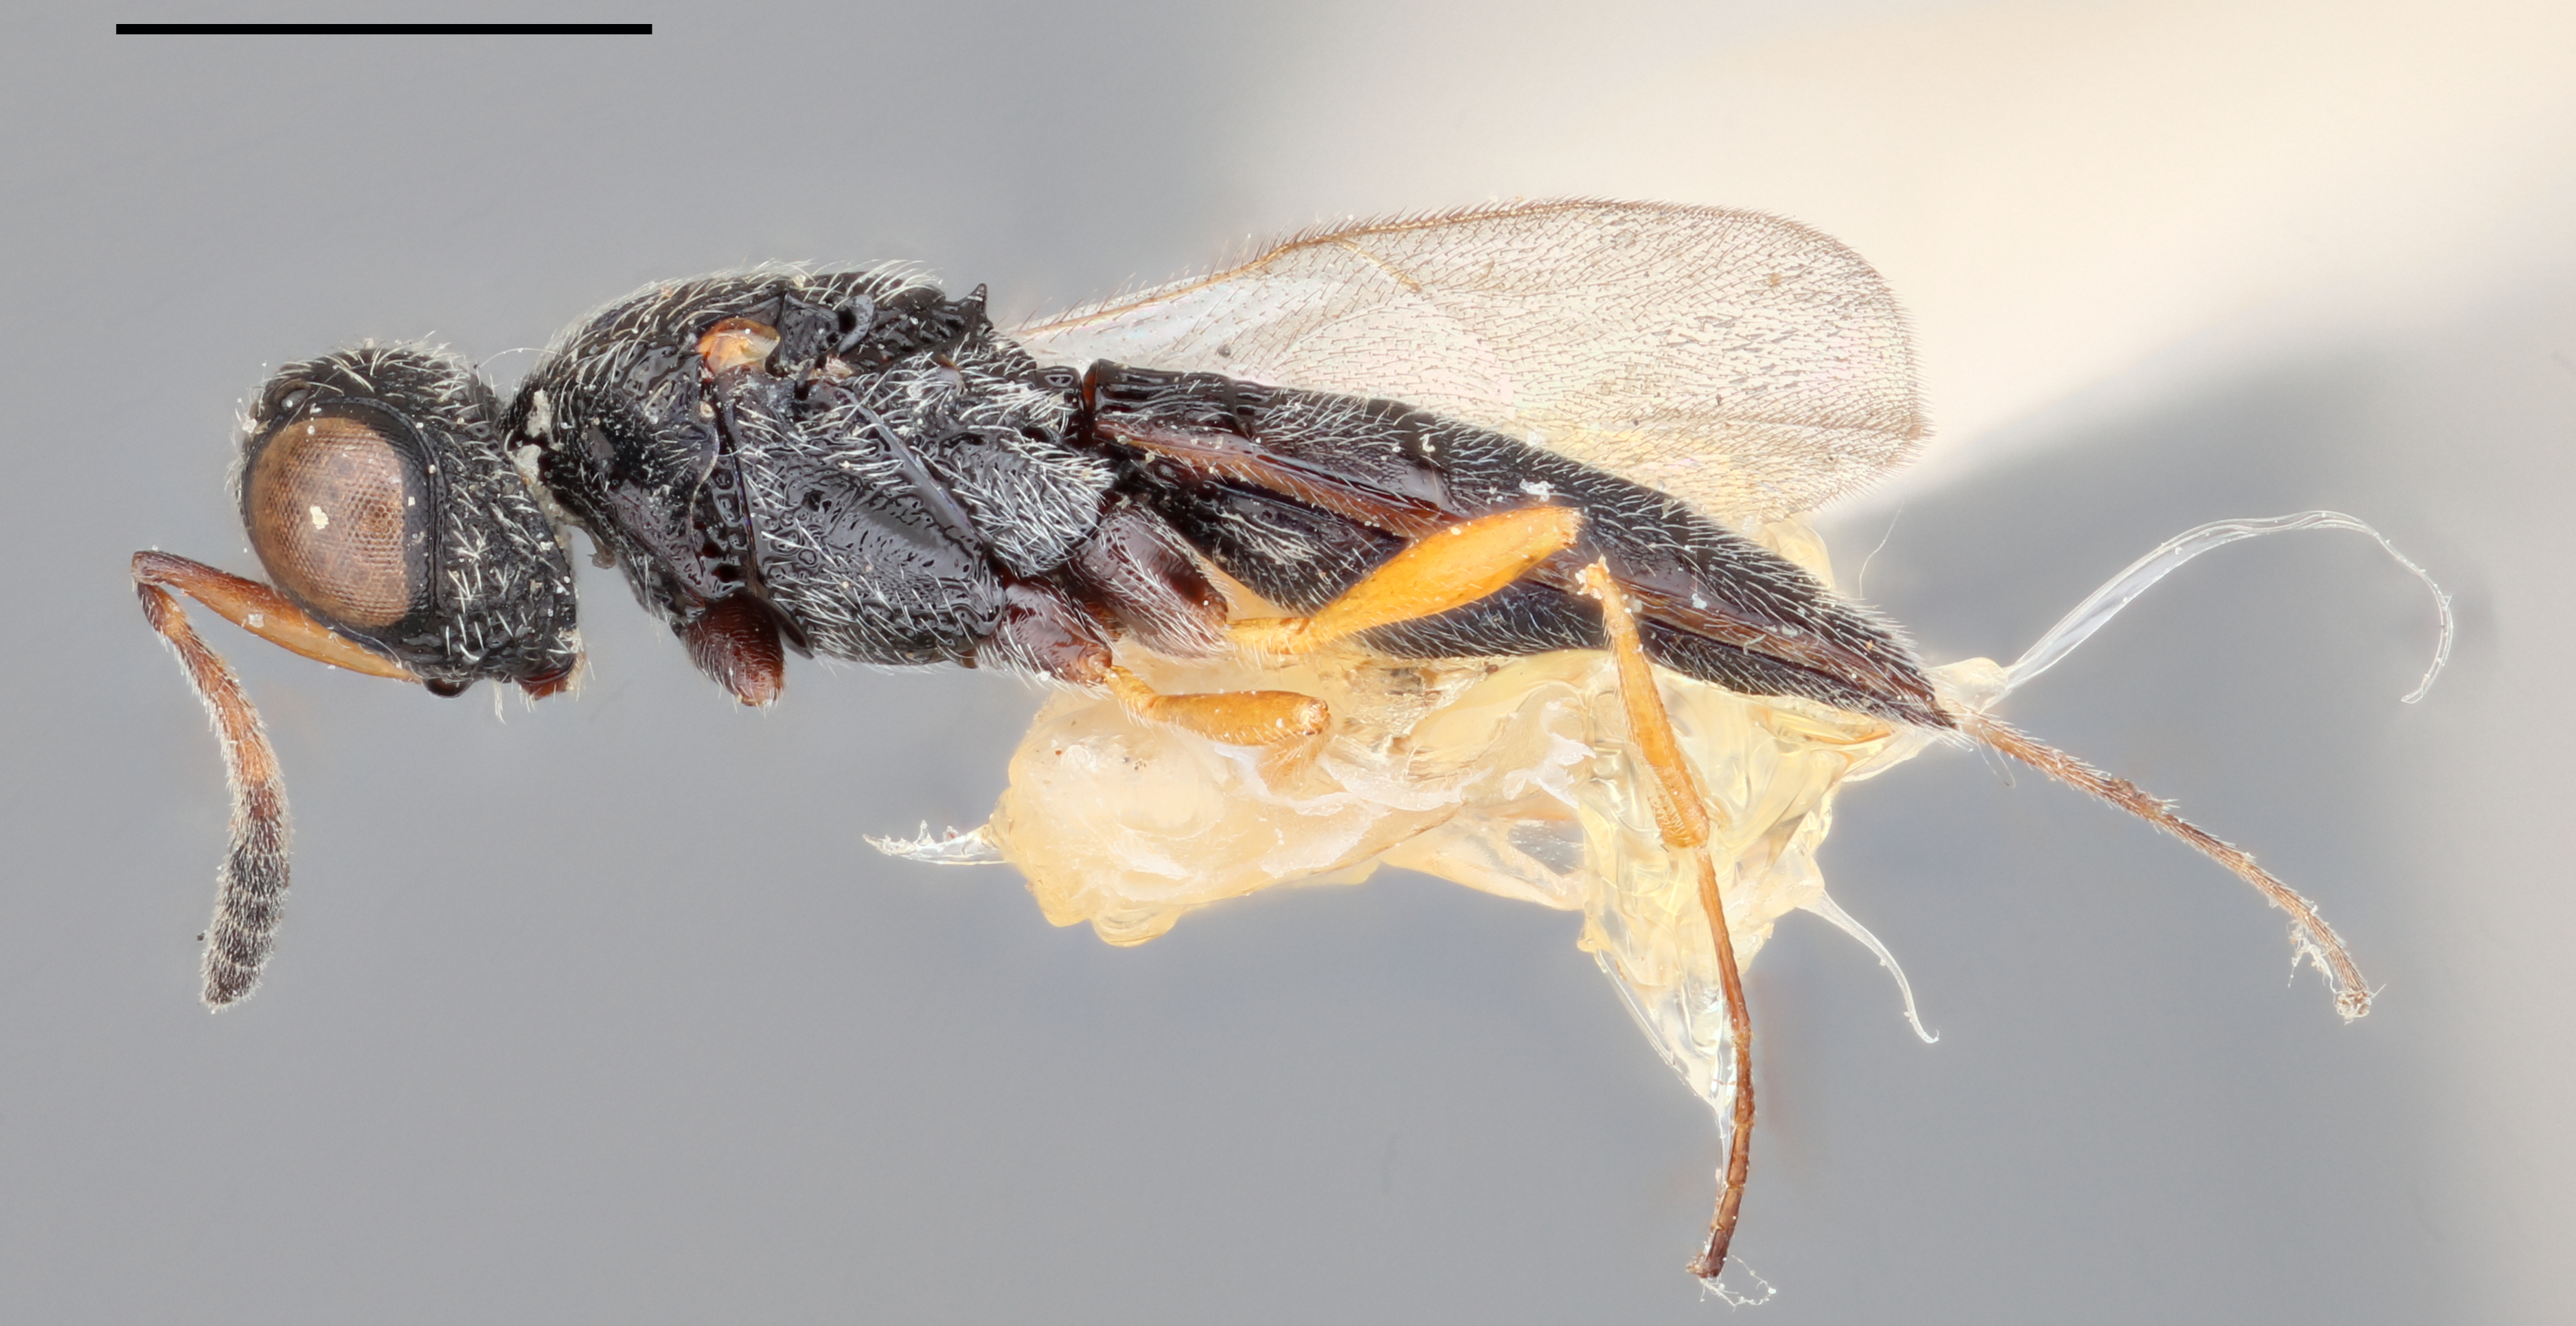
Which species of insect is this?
Baryconus bispinosus
